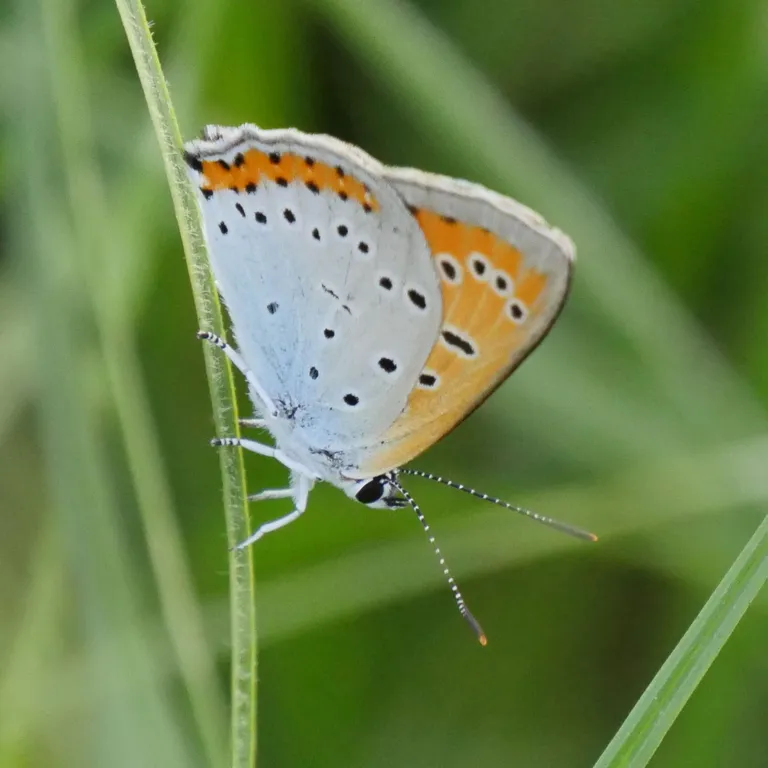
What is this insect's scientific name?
Lycaena dispar
